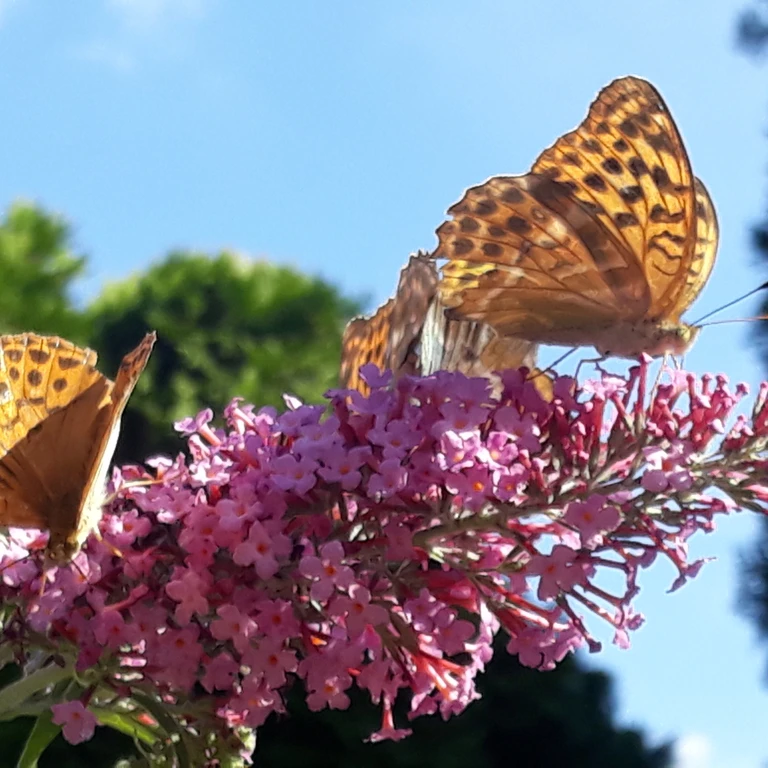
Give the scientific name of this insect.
Argynnis paphia
